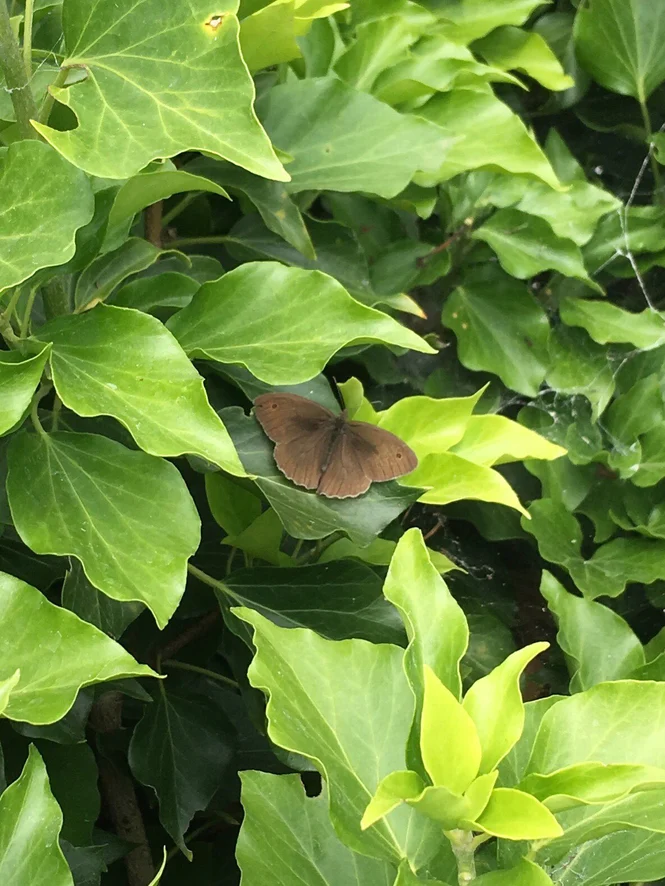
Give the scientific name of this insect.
Maniola jurtina
